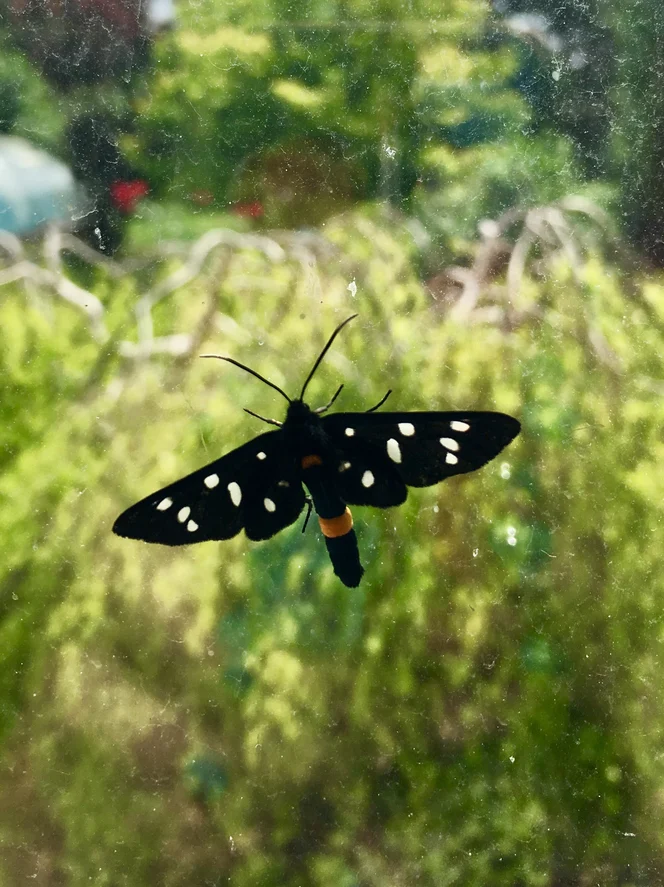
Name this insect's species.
Amata phegea
